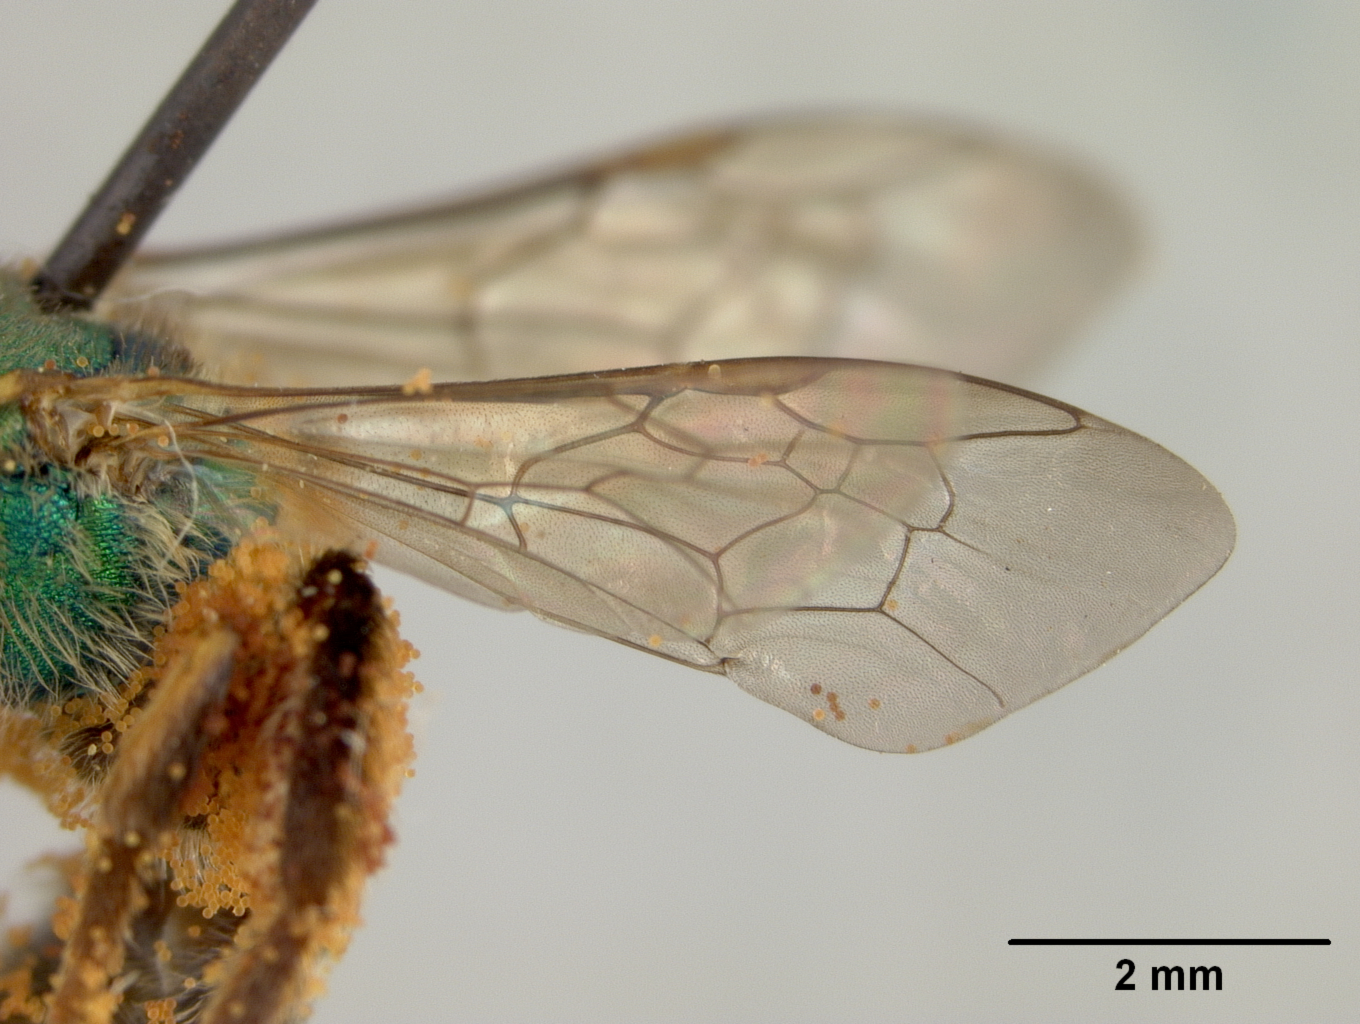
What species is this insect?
Agapostemon melanurus
